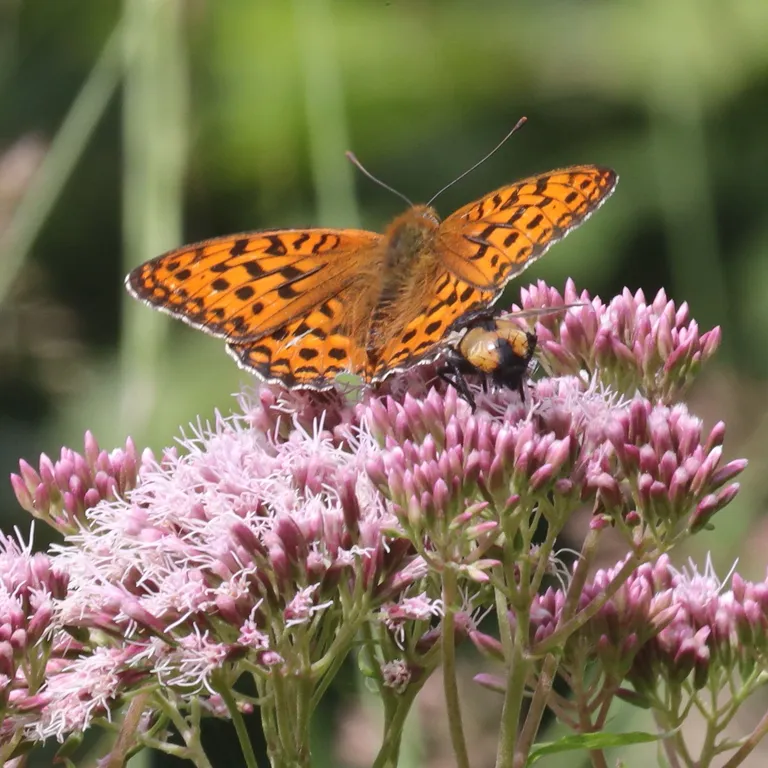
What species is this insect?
Fabriciana adippe
